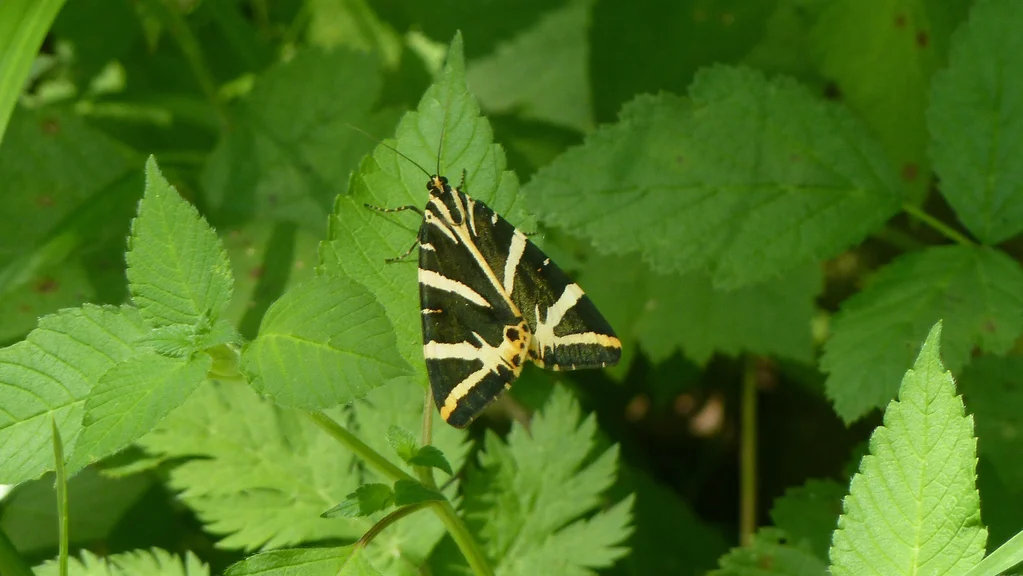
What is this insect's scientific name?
Euplagia quadripunctaria
